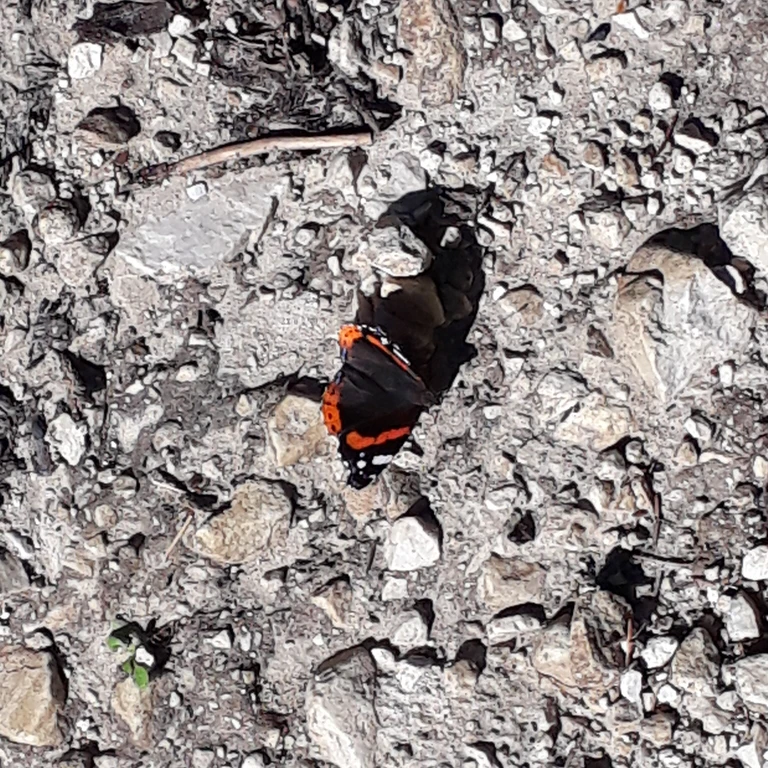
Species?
Vanessa atalanta
